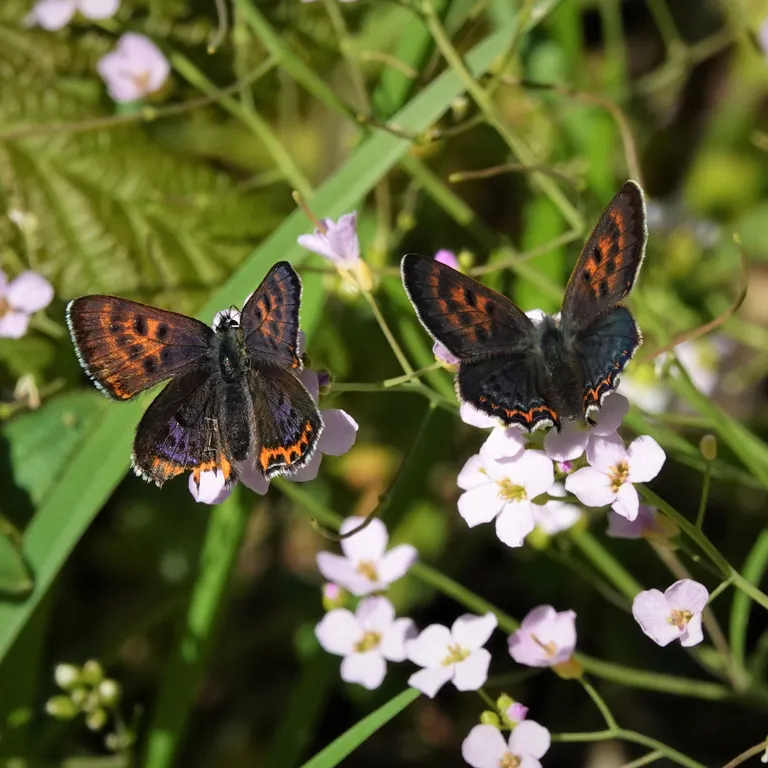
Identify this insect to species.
Lycaena helle (also Helleia helle)
